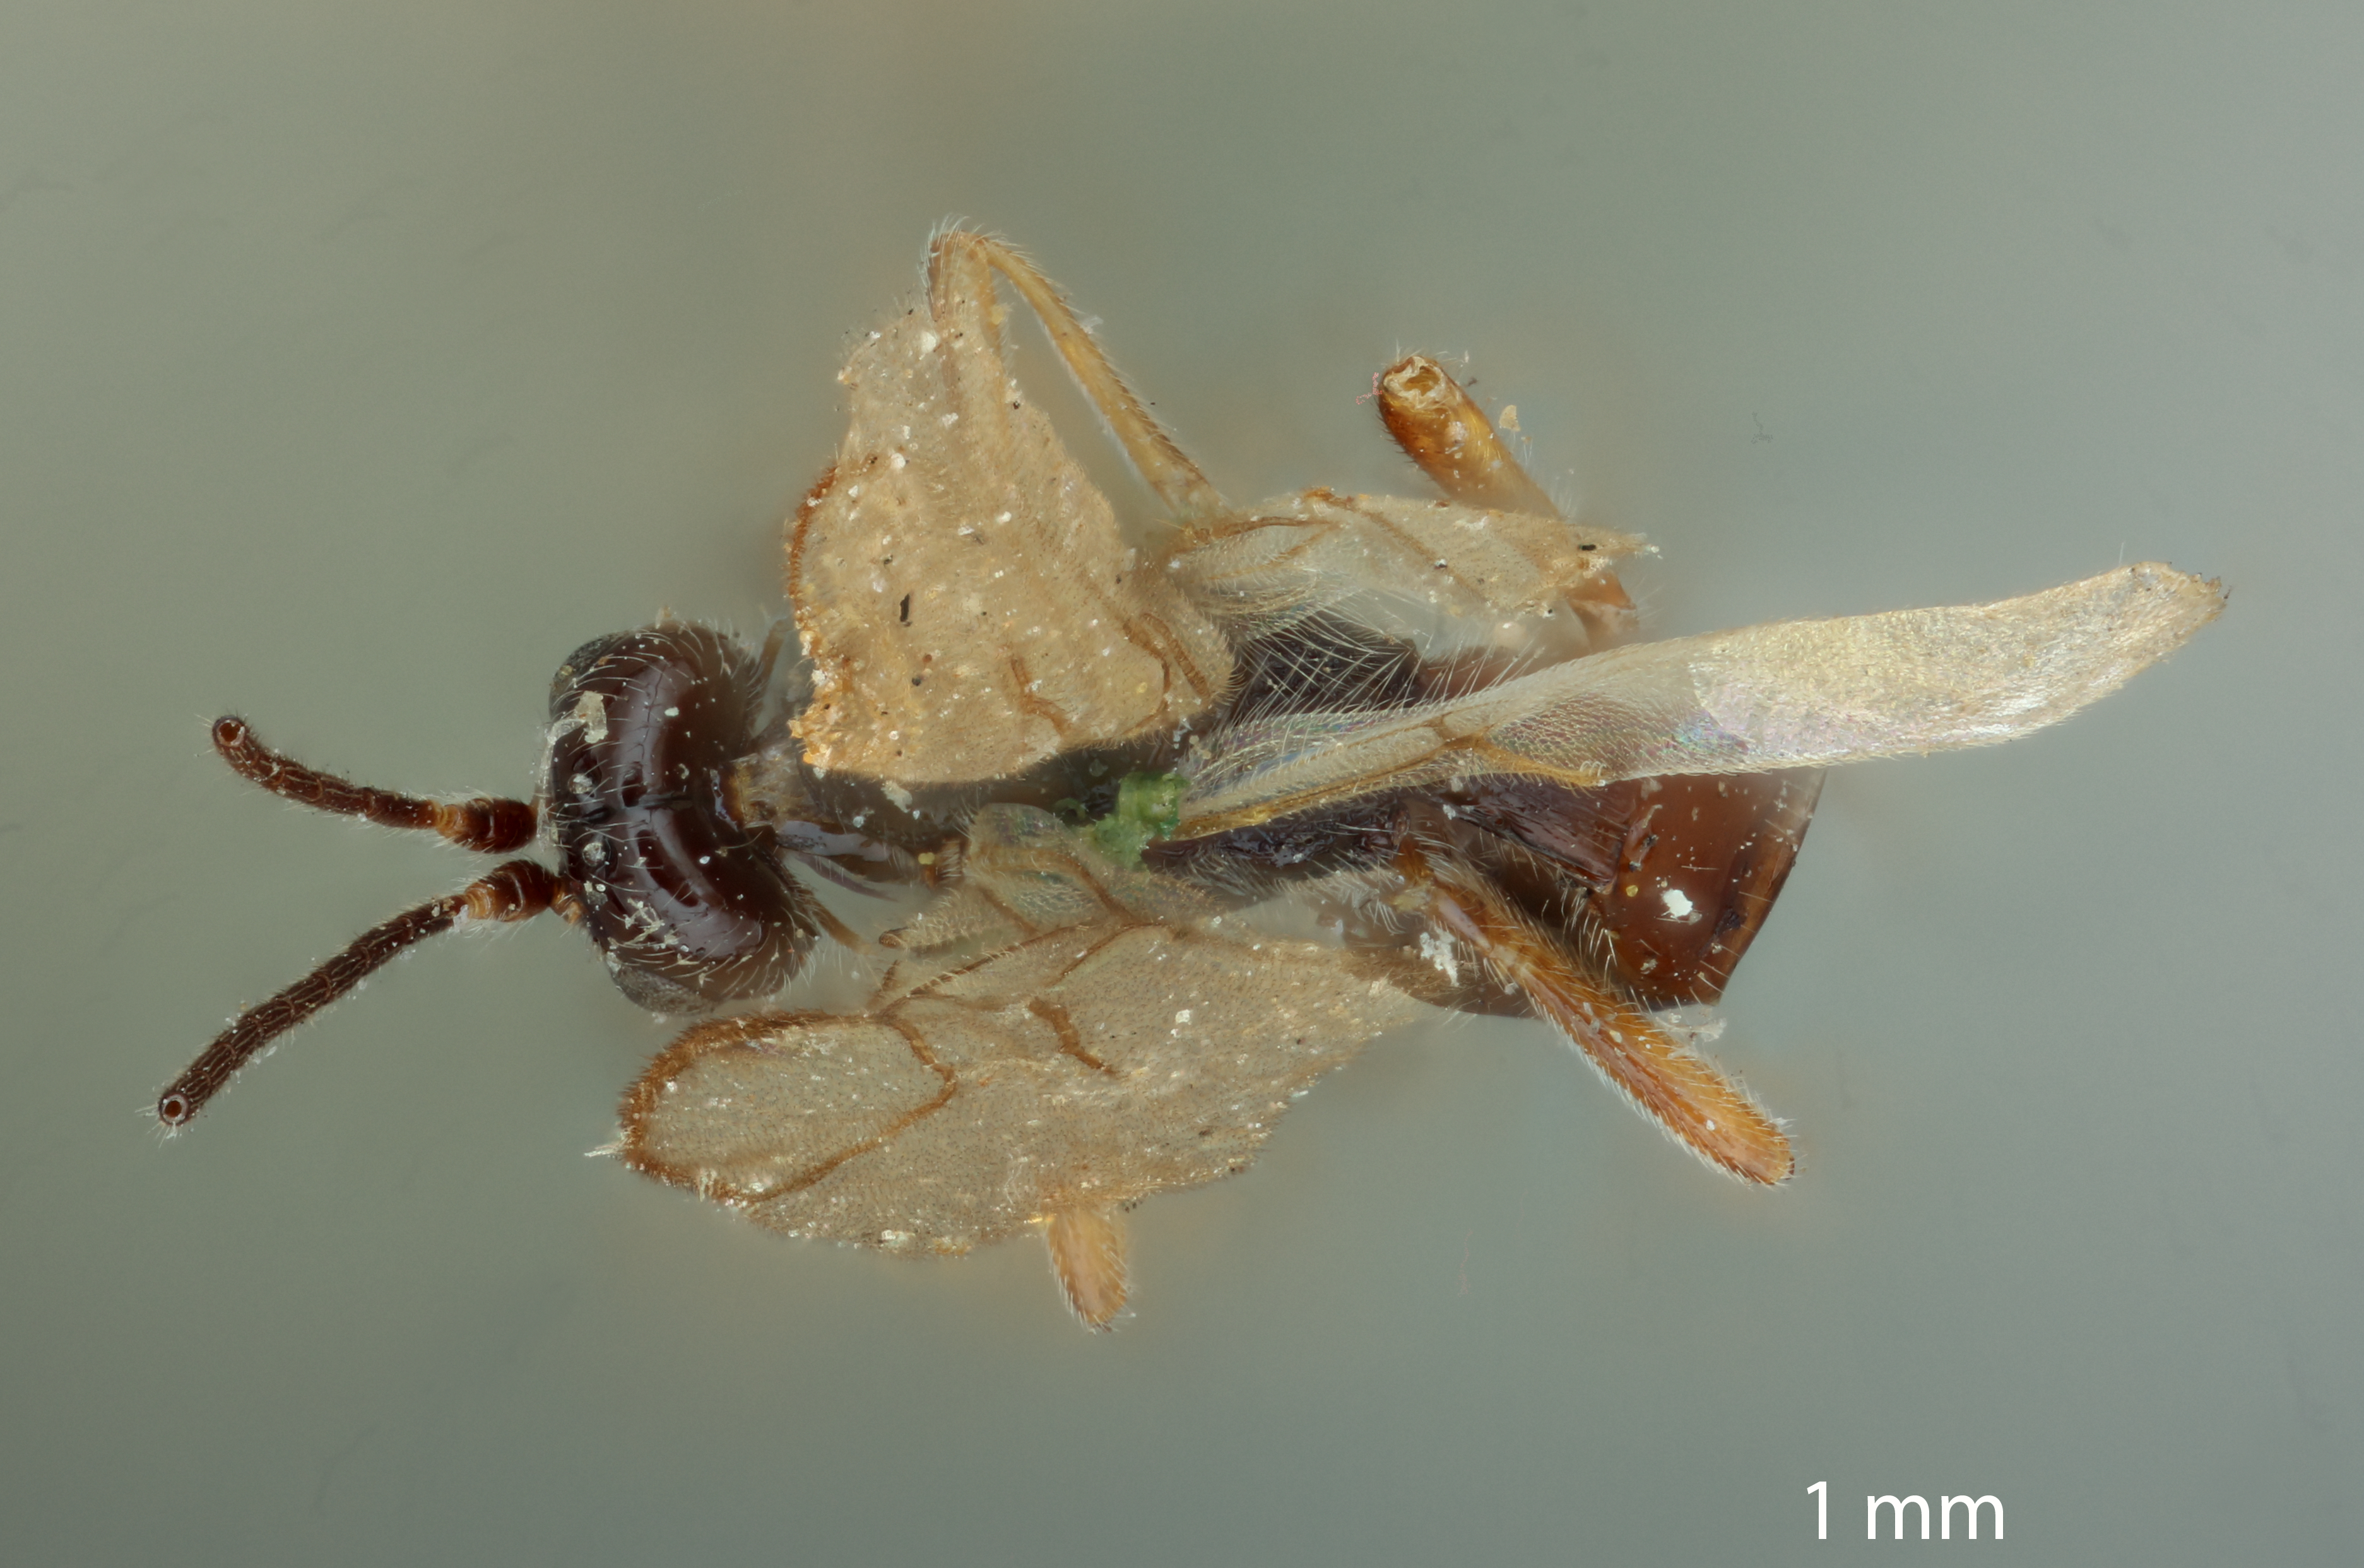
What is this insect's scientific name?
Anarcha coxalis
